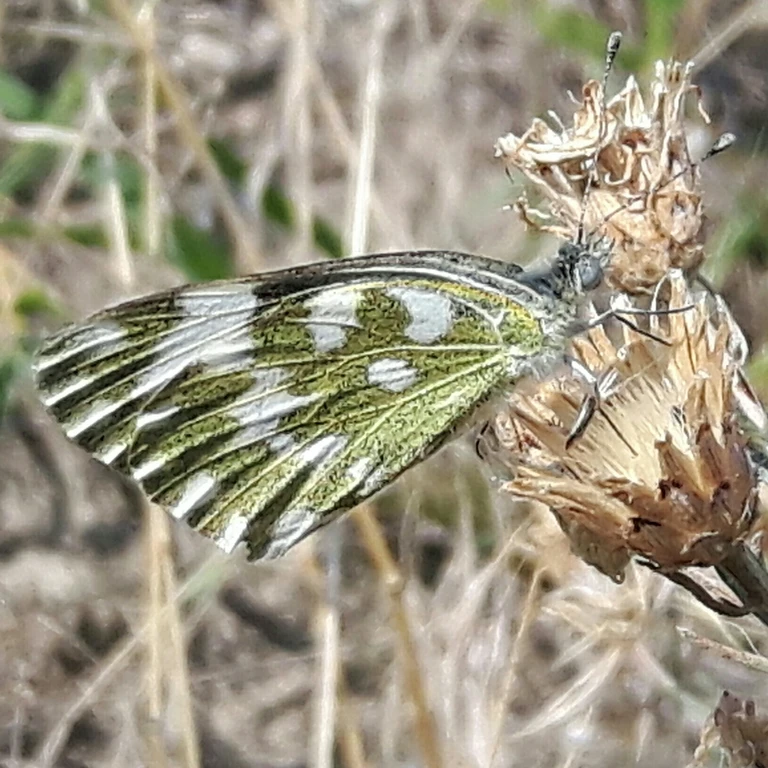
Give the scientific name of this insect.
Pontia edusa
